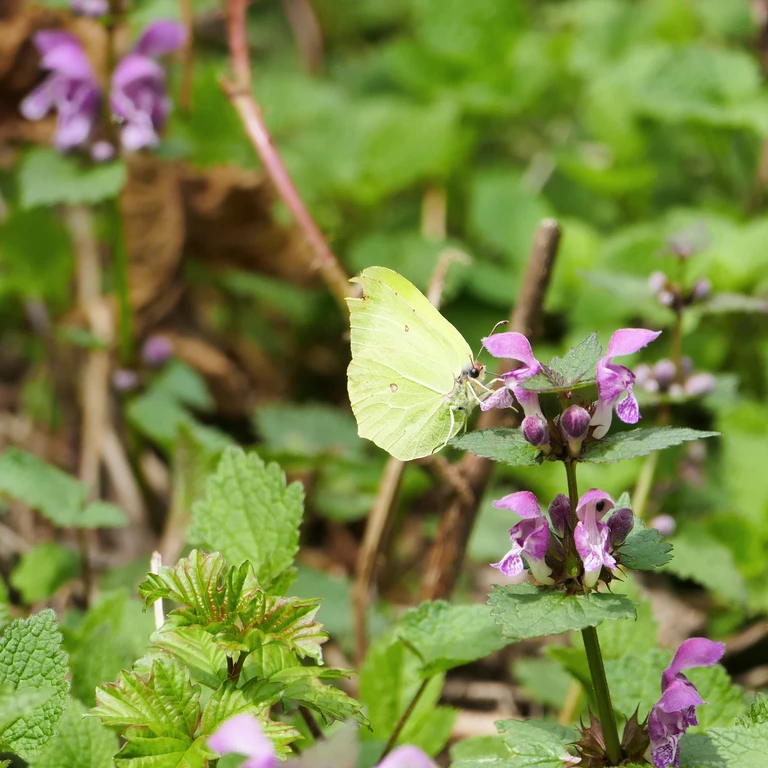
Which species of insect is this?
Gonepteryx rhamni
